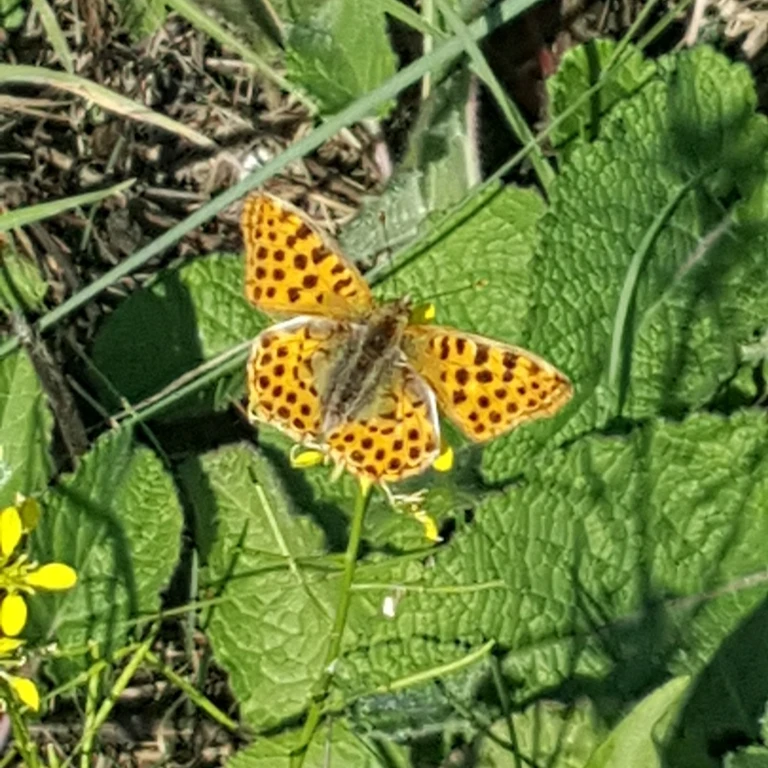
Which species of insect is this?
Issoria lathonia
